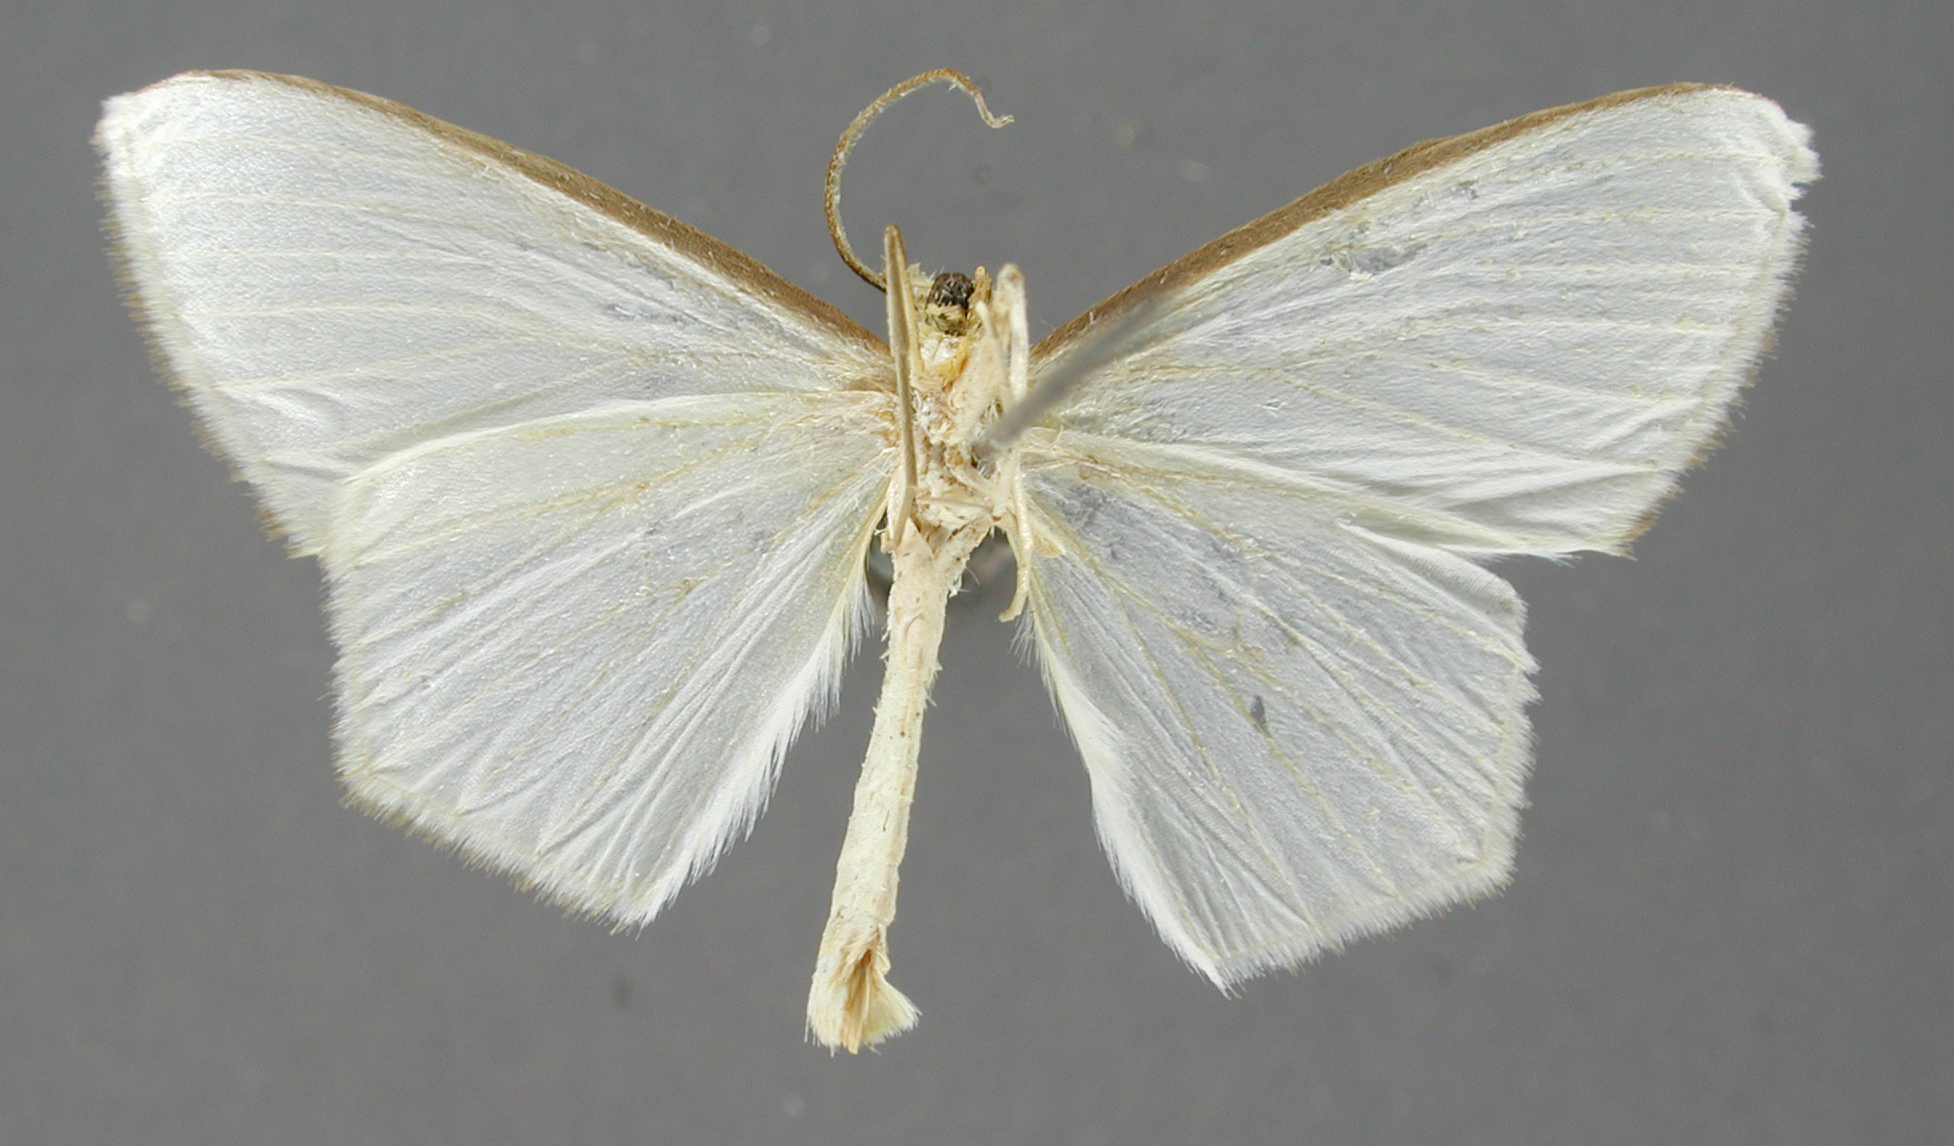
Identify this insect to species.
Synelys nigricosta
